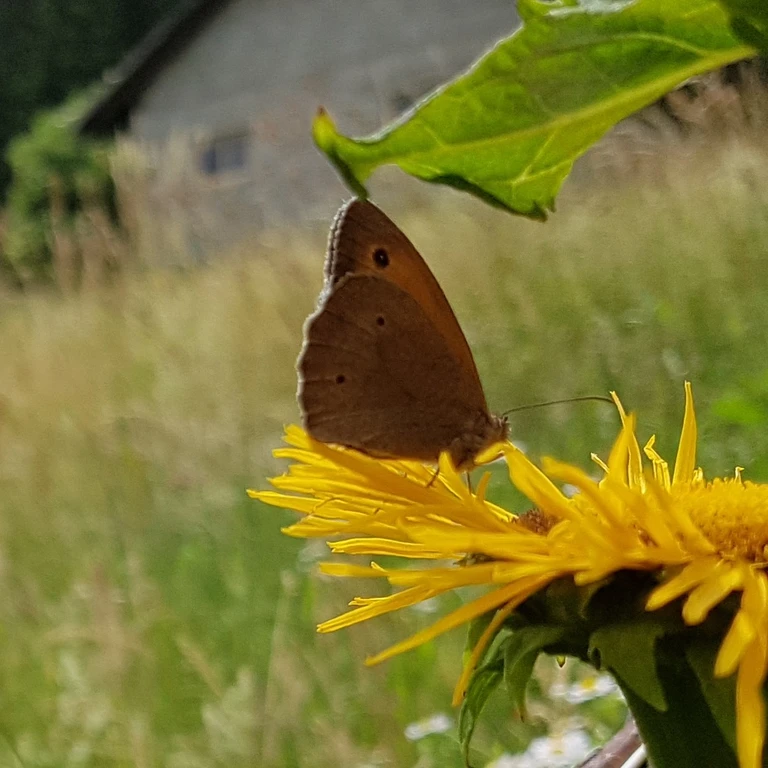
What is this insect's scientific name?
Maniola jurtina
